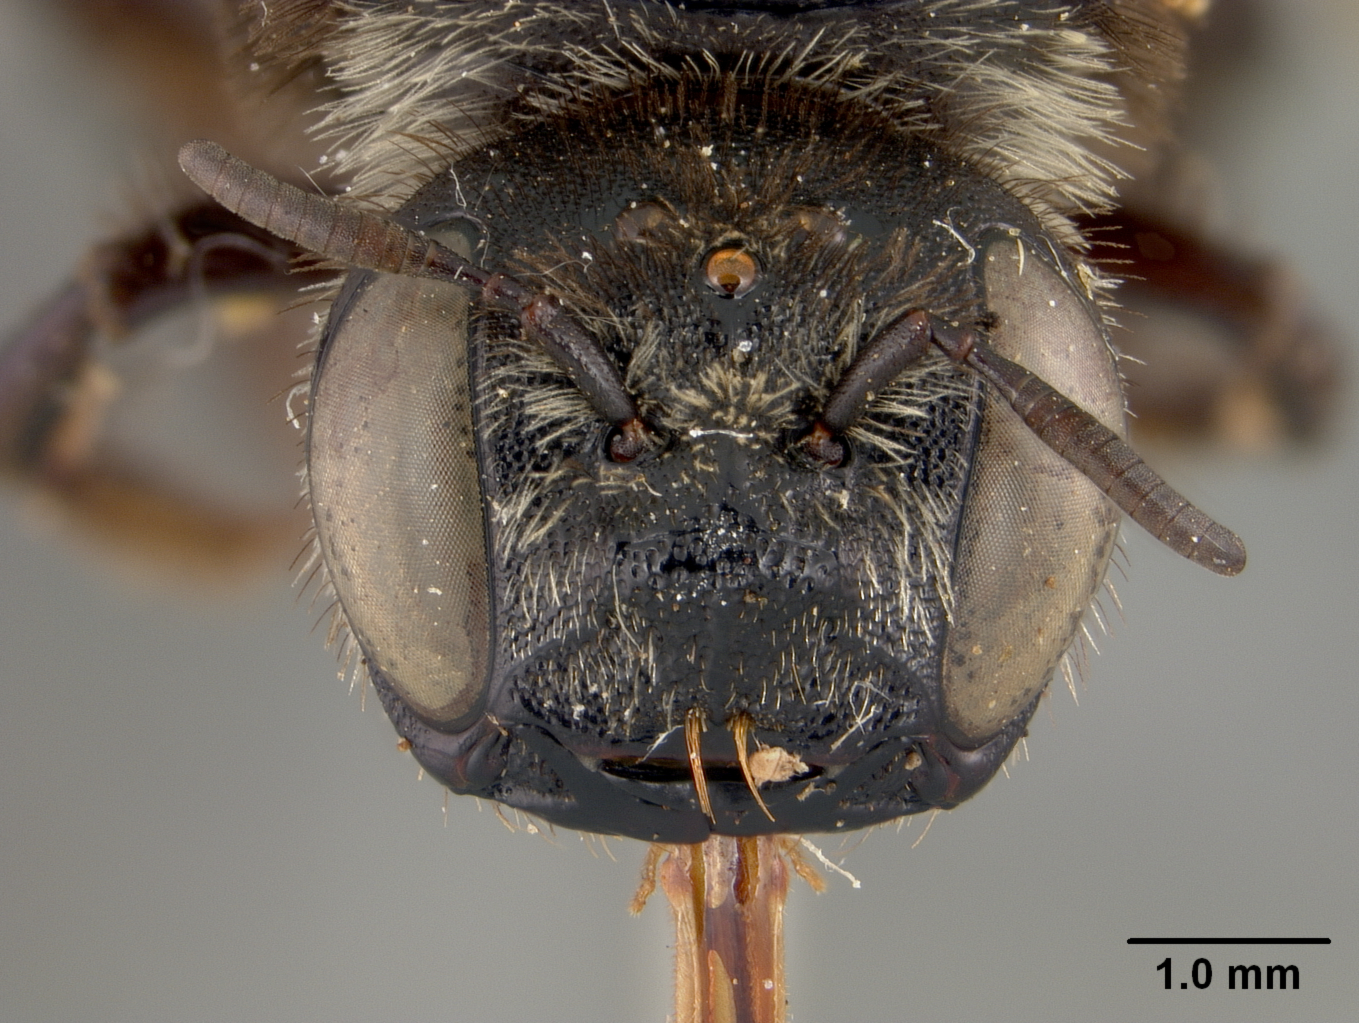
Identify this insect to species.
Lithurgus albofimbriatus
